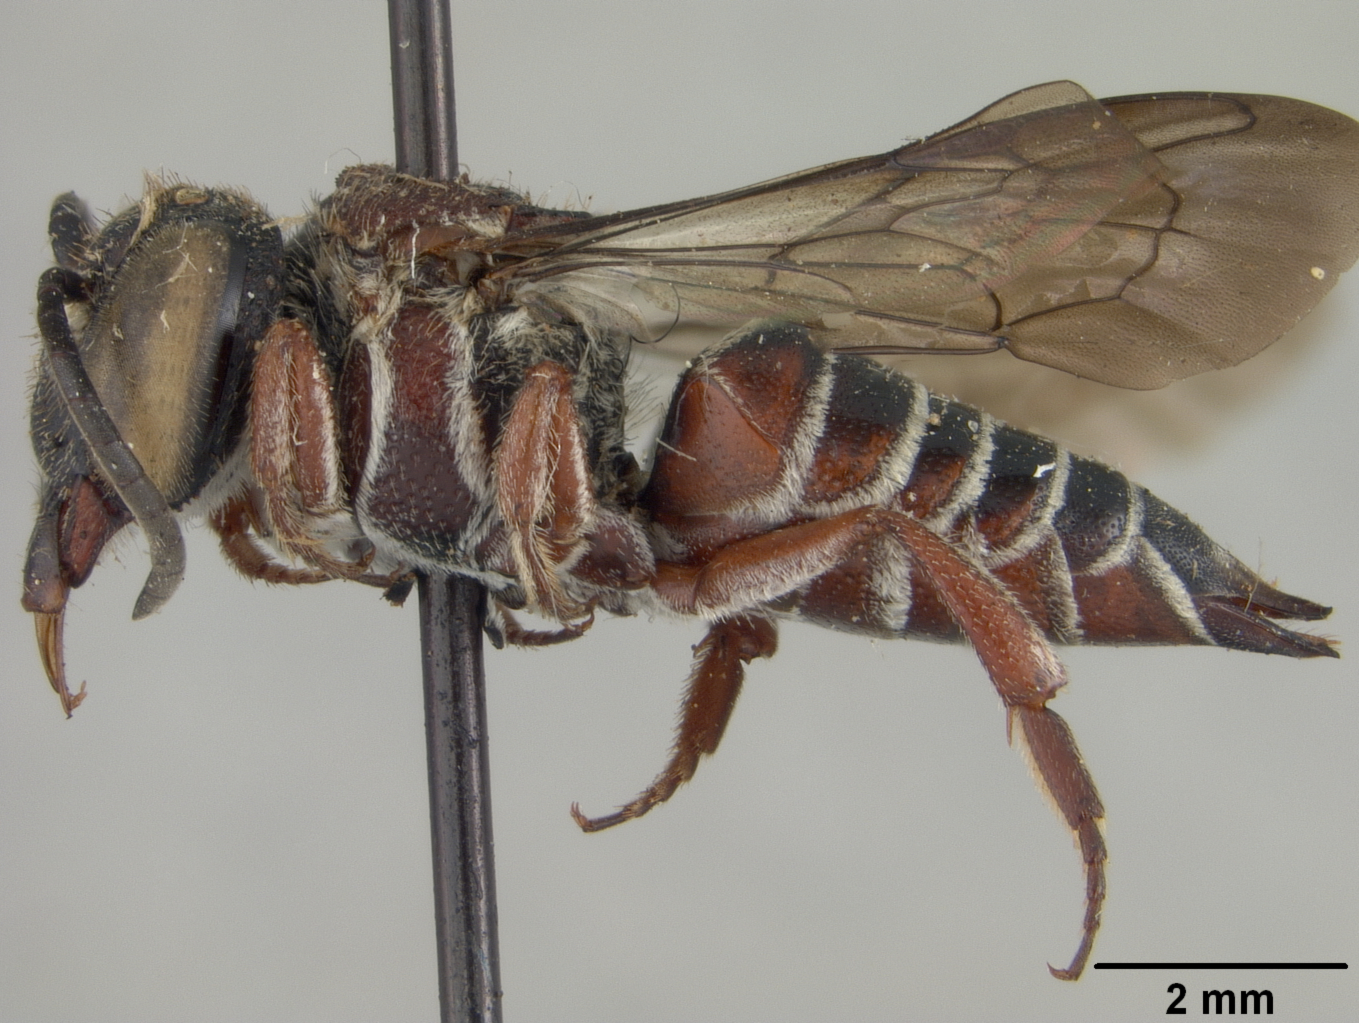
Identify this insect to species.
Coelioxys costaricensis
